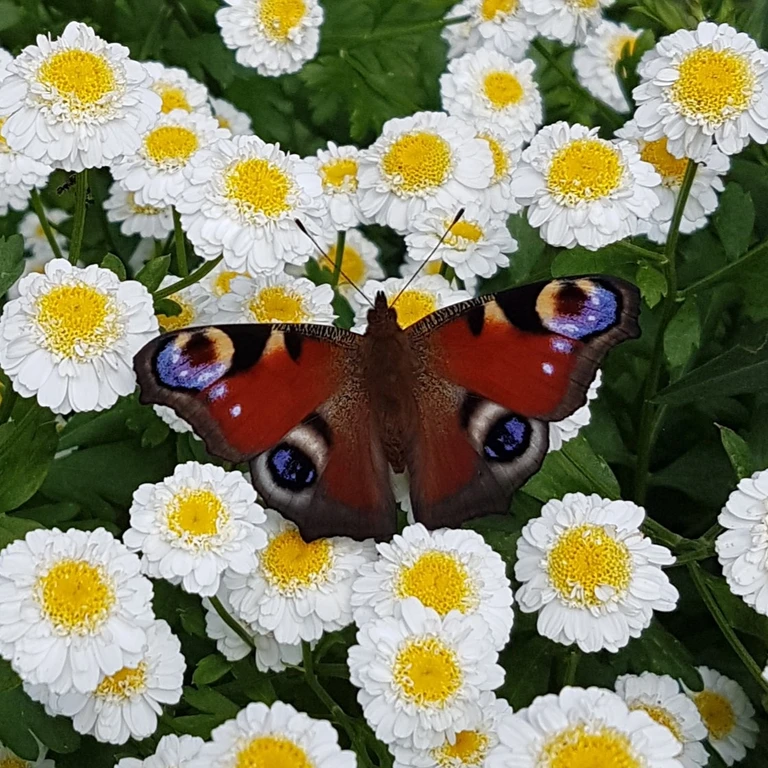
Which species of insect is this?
Aglais io
